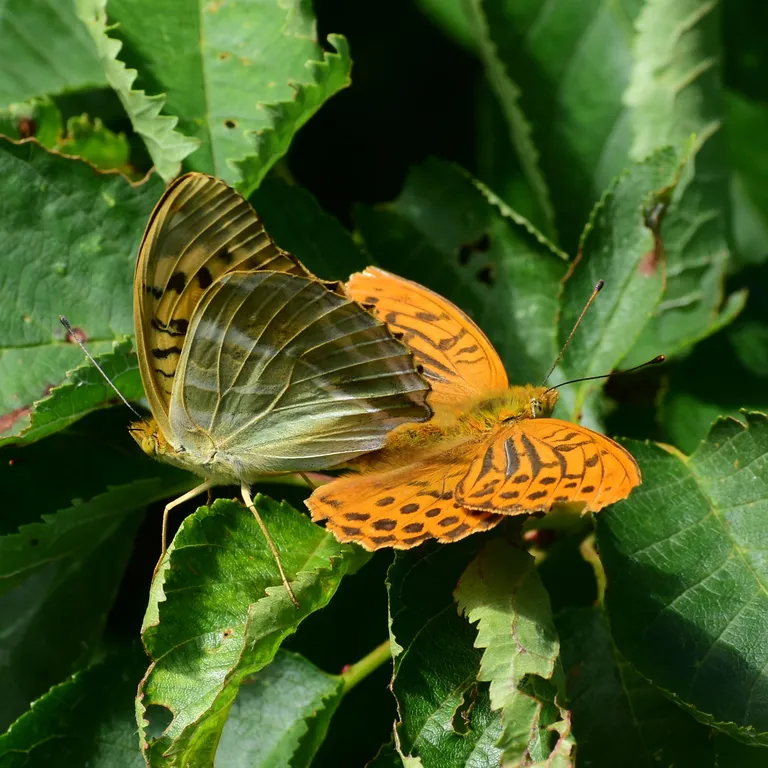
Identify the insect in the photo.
Argynnis paphia
